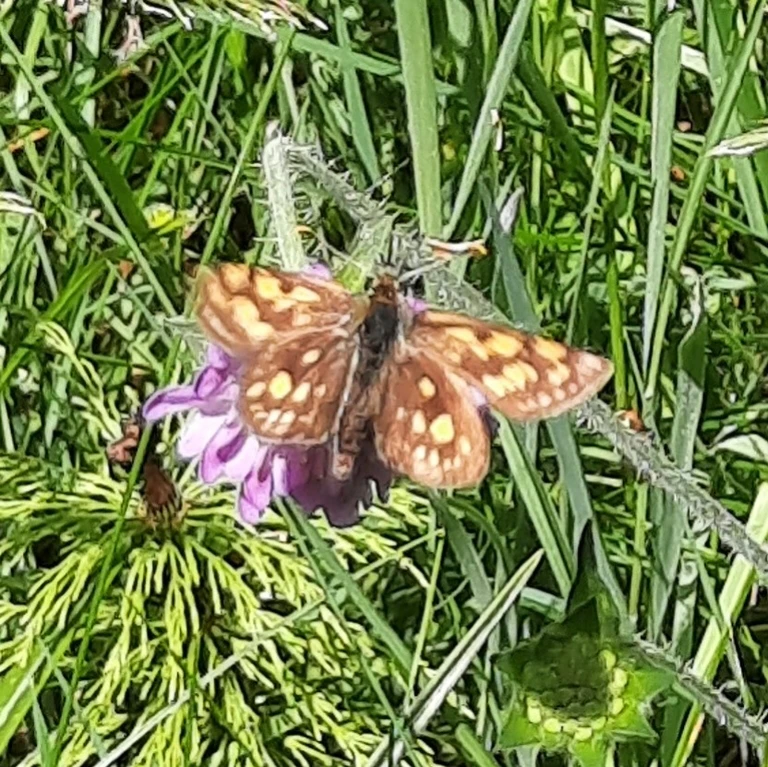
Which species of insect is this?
Carterocephalus palaemon
